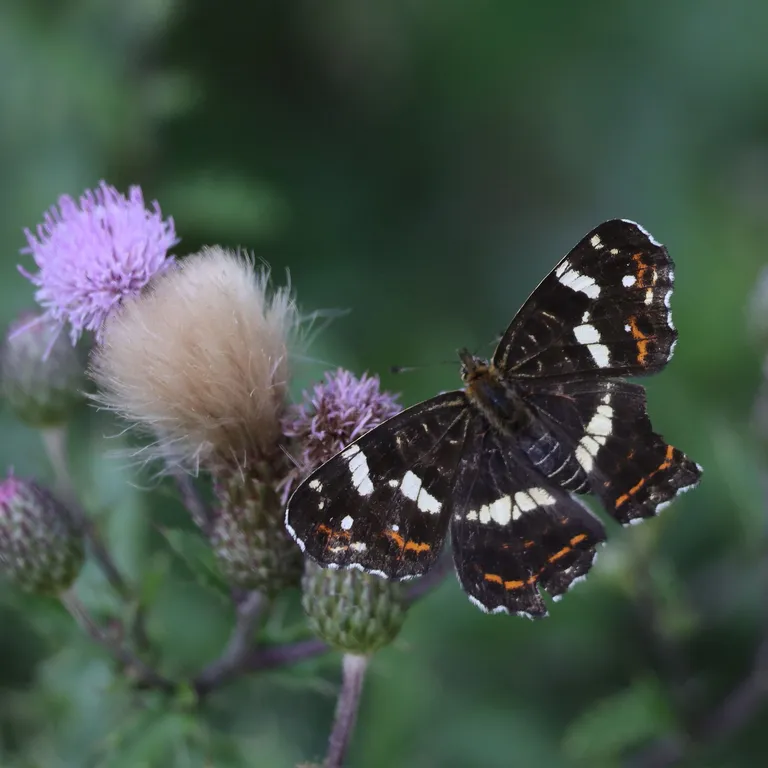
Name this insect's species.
Araschnia levana
